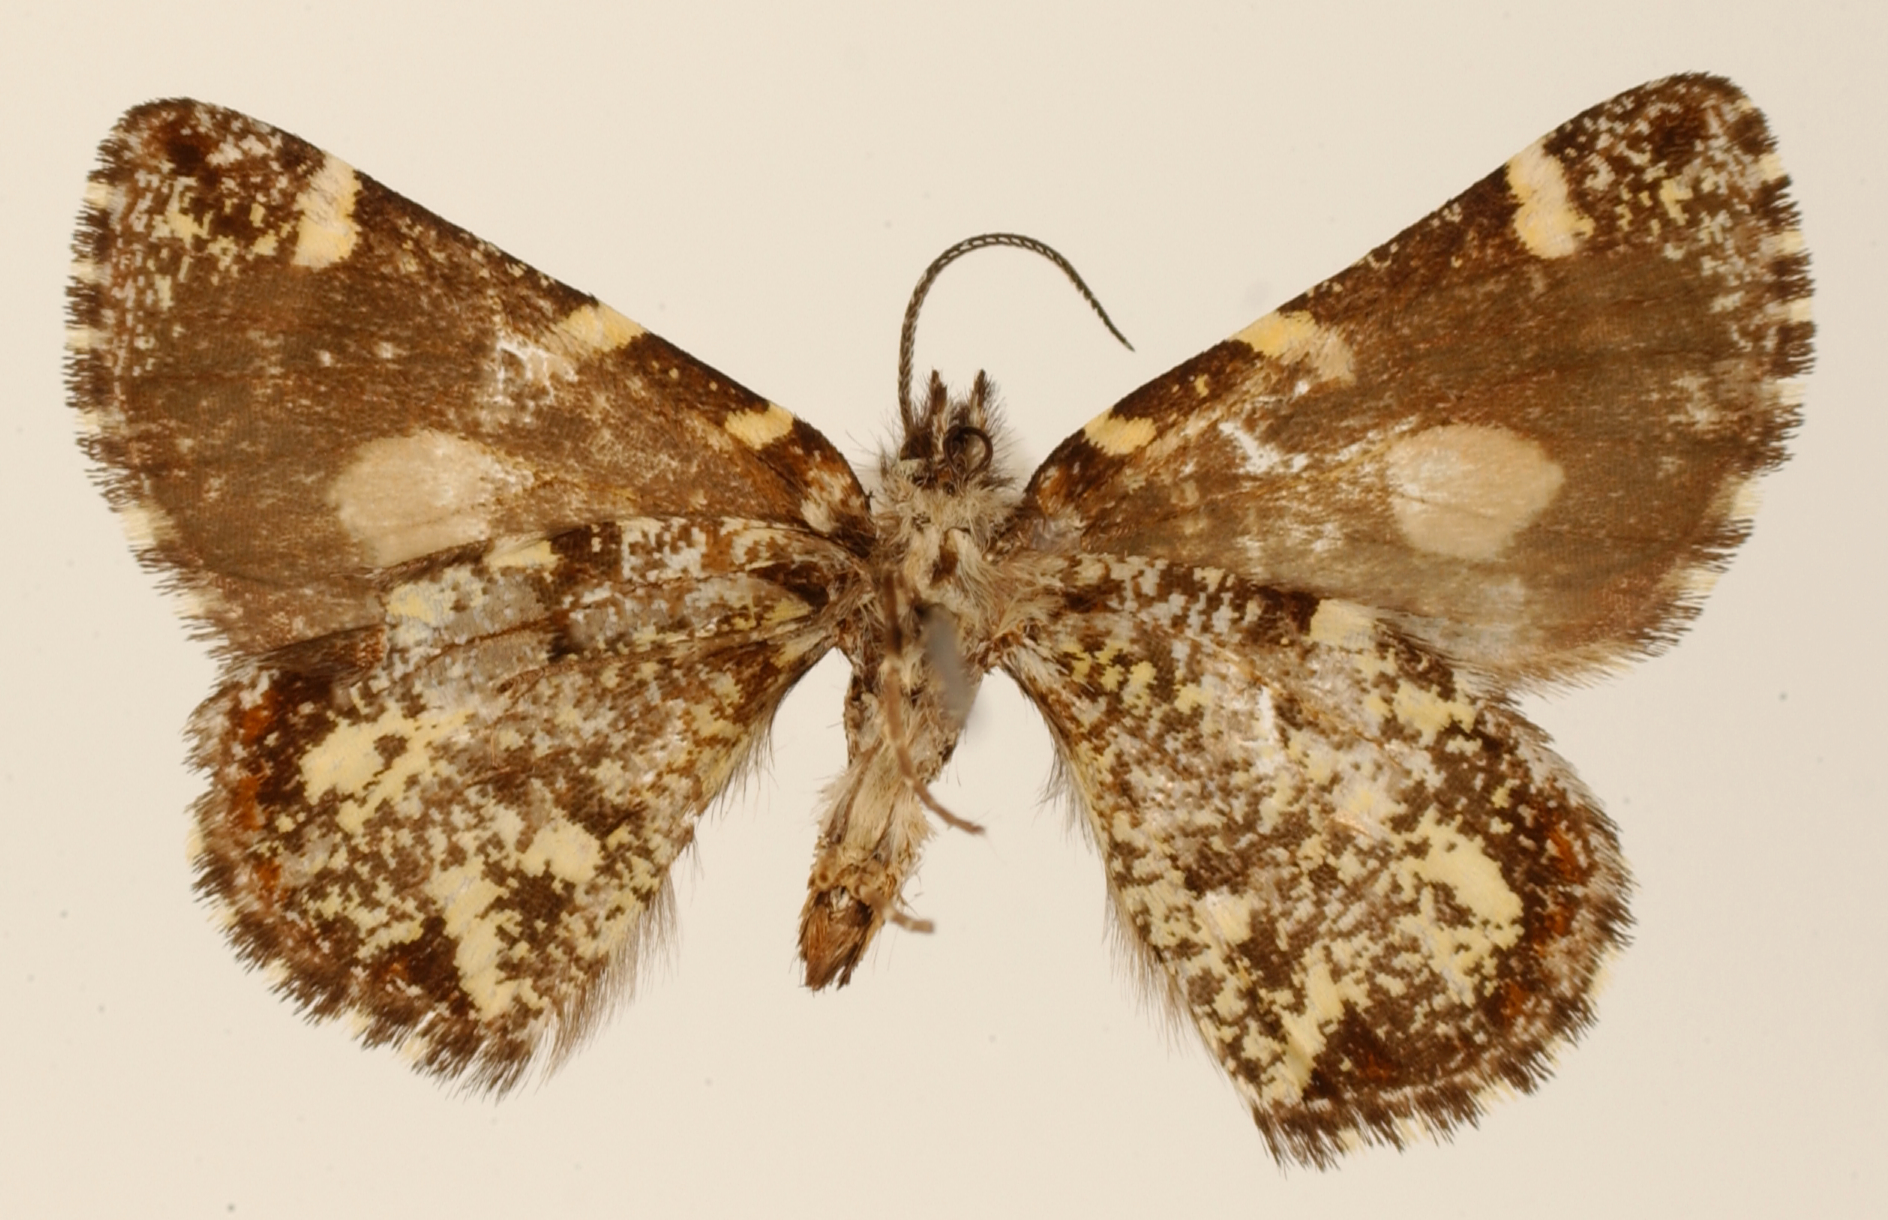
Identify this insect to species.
Oreonoma sectiplaga
